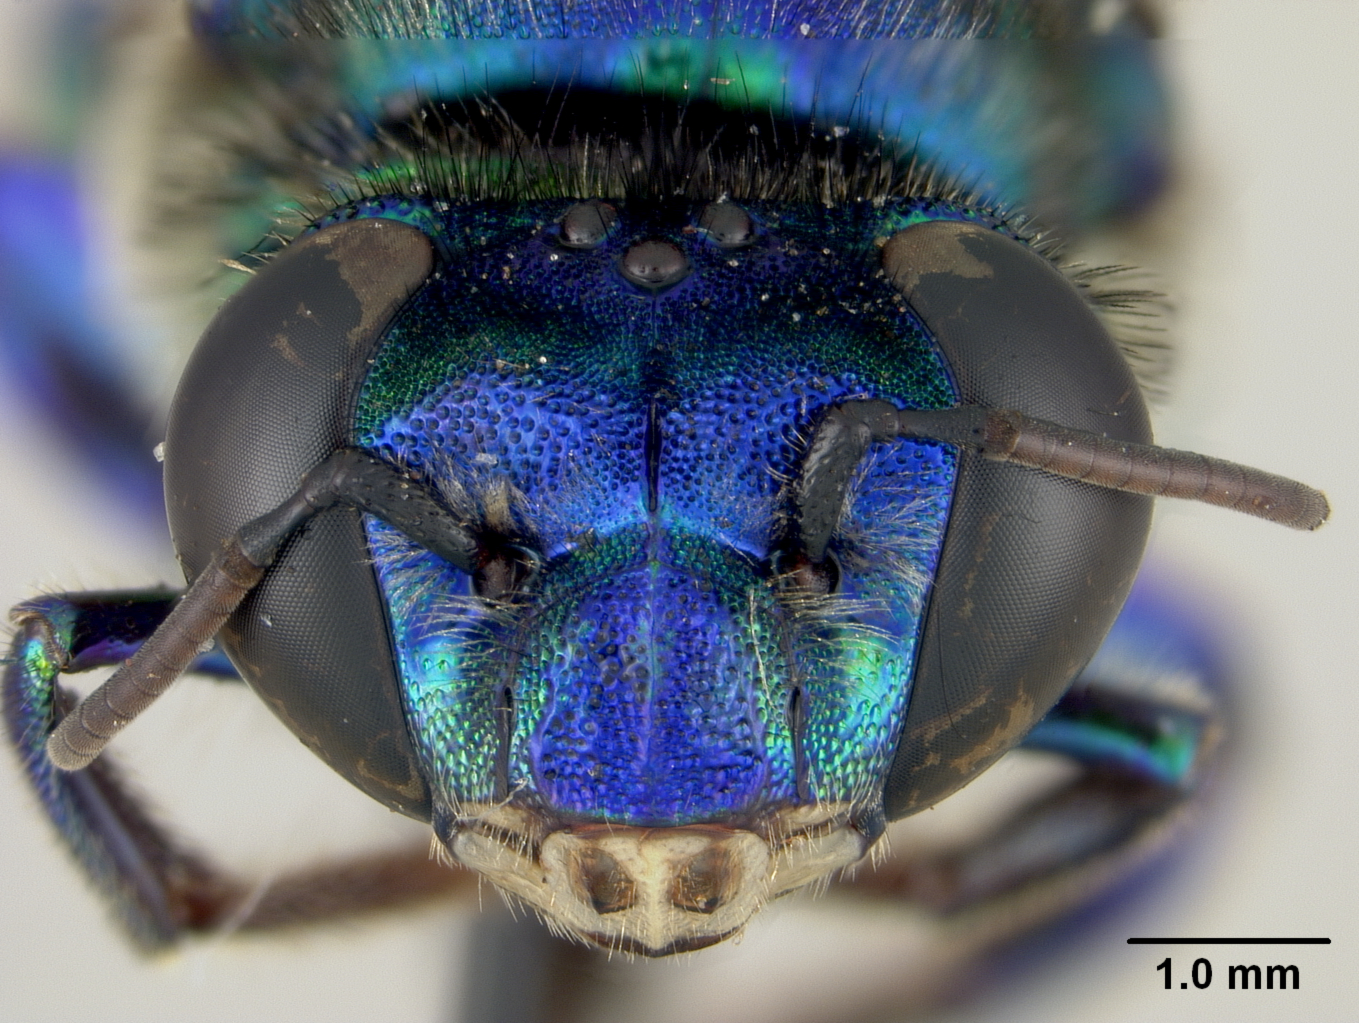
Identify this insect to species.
Euglossa ioprosopa
